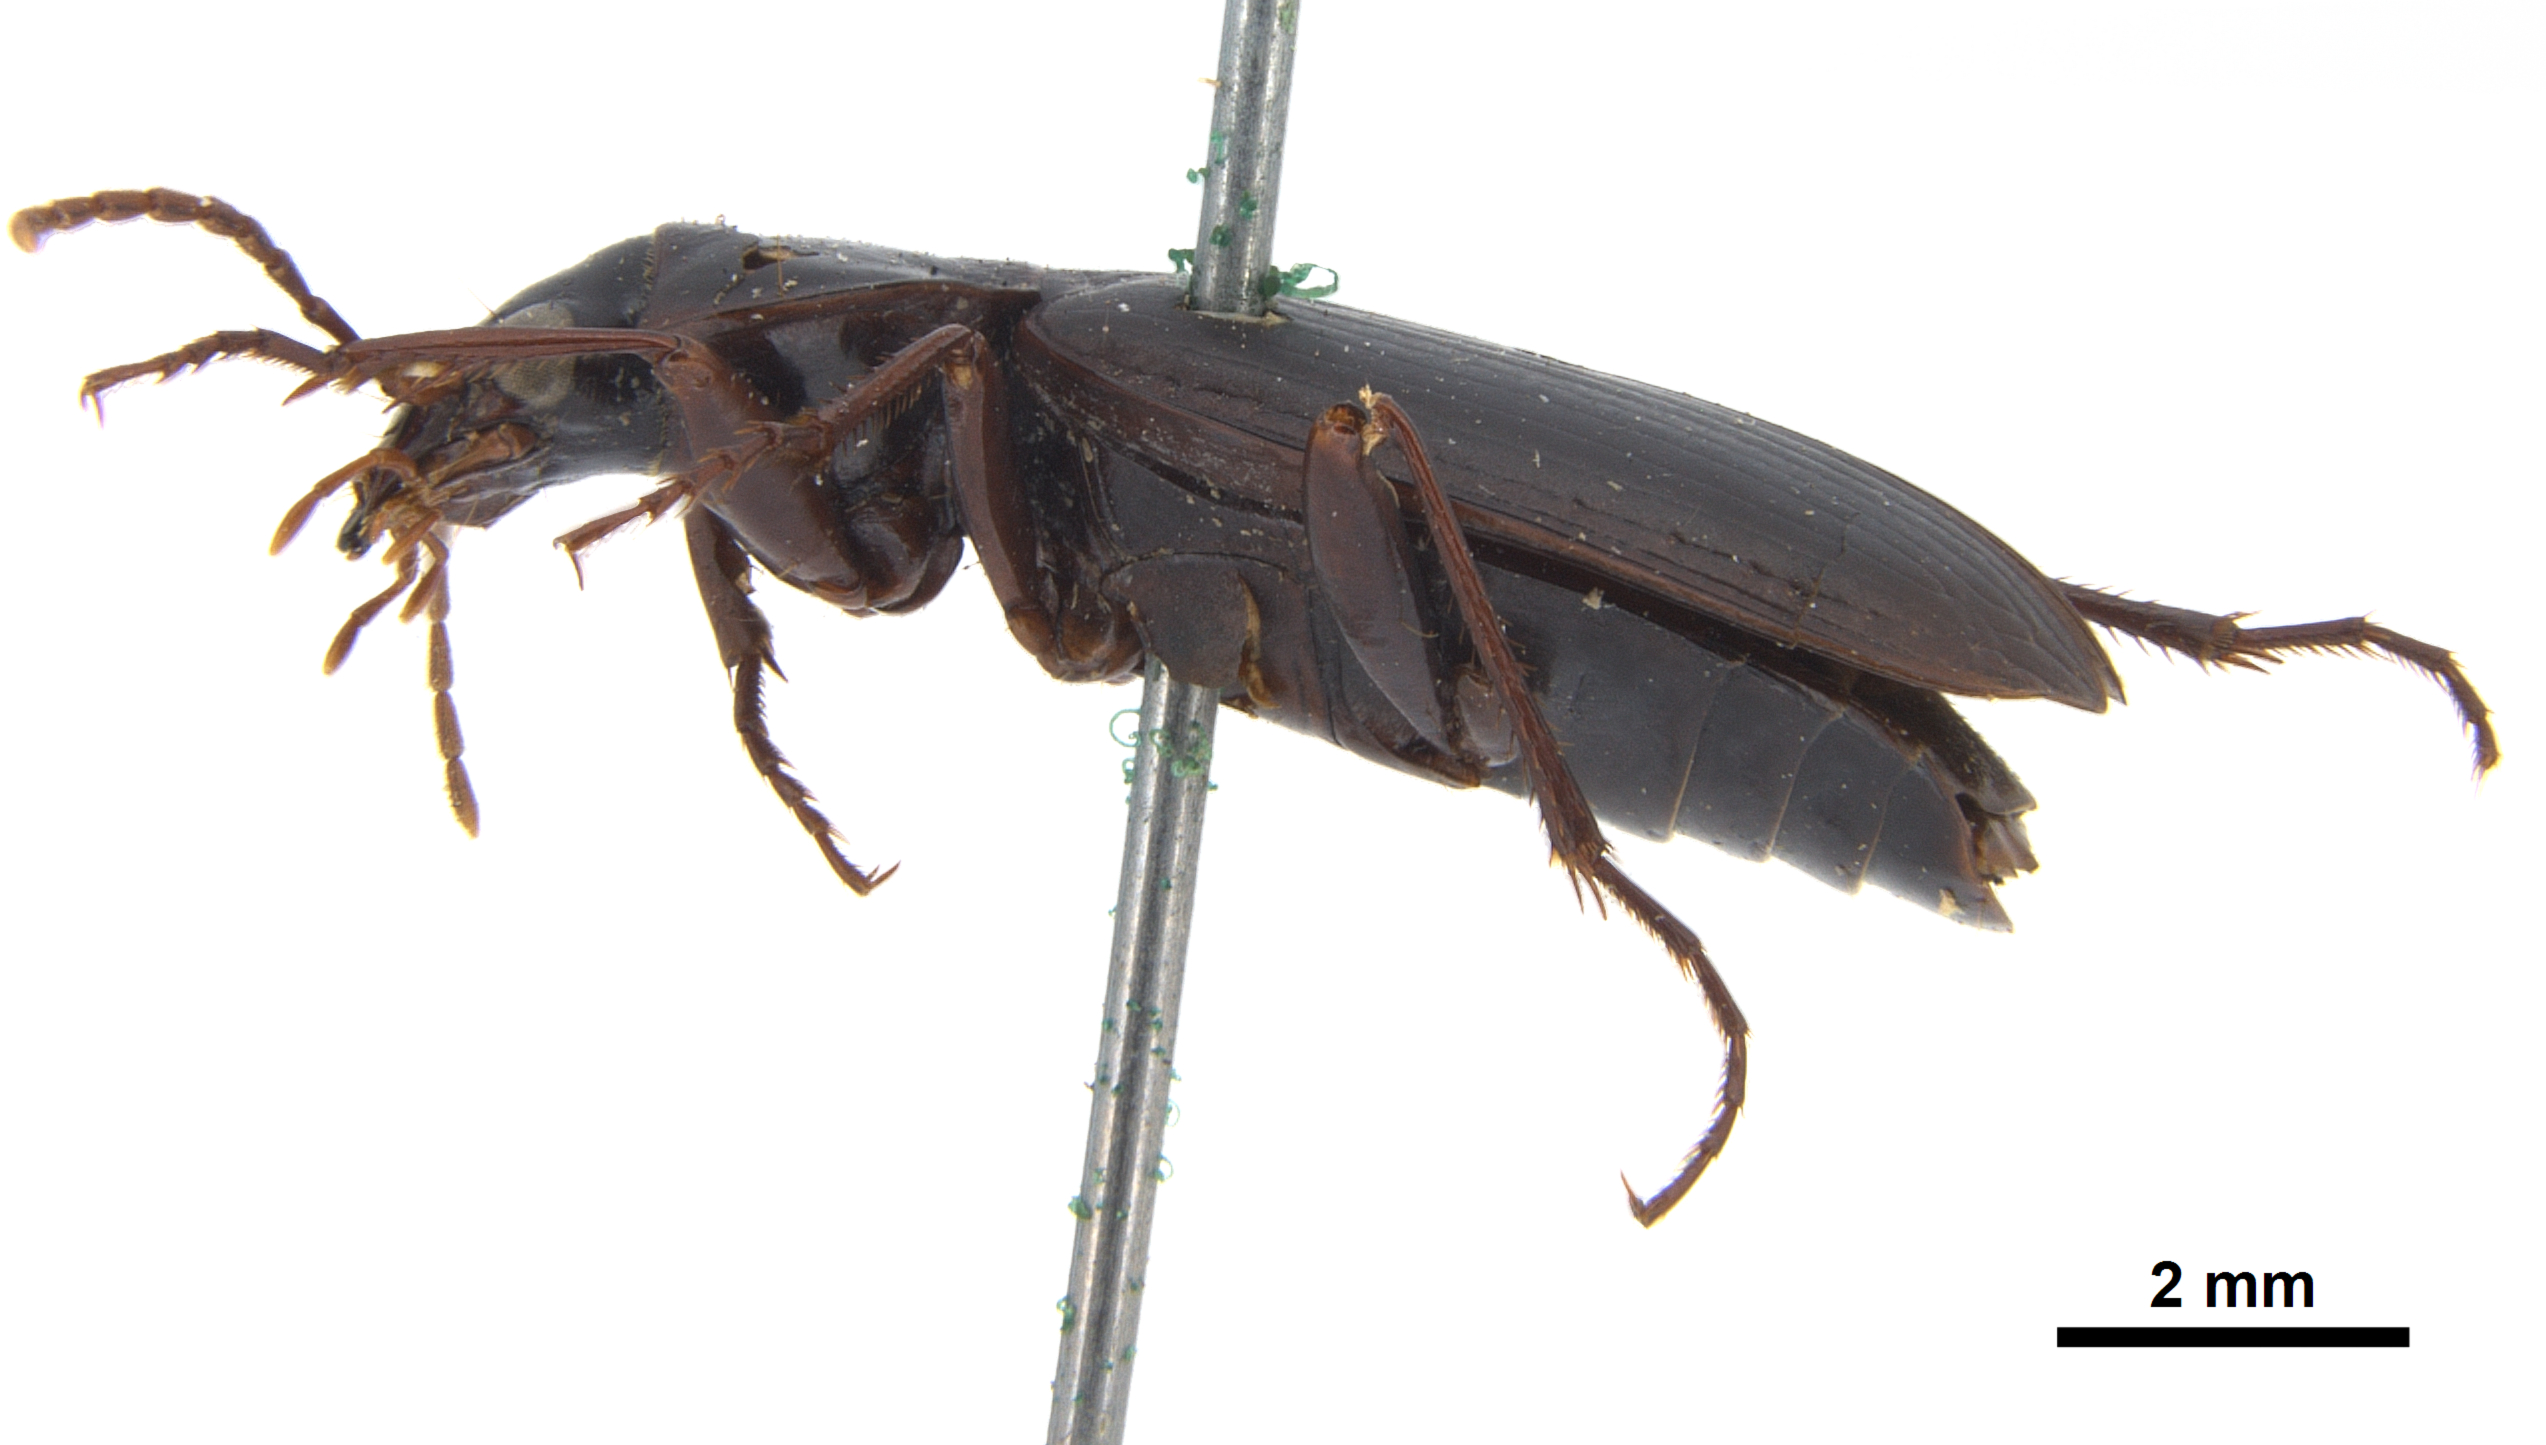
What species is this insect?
Calathus advena (also Acalathus advena)
